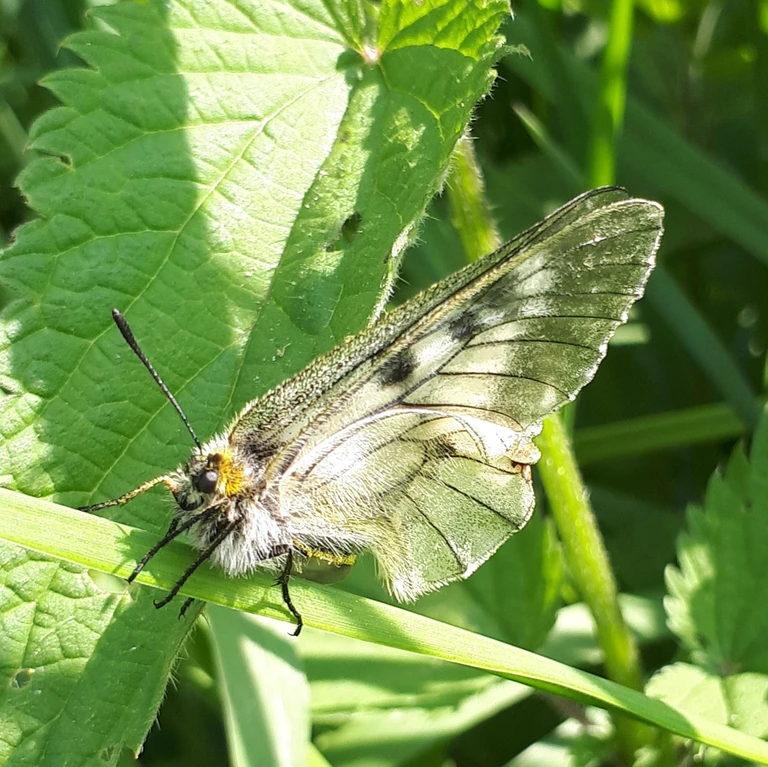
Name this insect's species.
Parnassius mnemosyne
